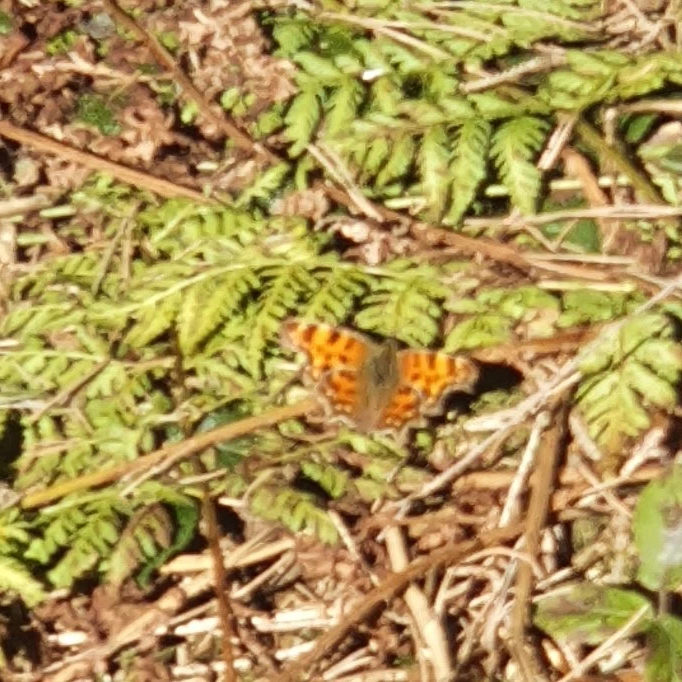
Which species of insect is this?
Polygonia c-album
